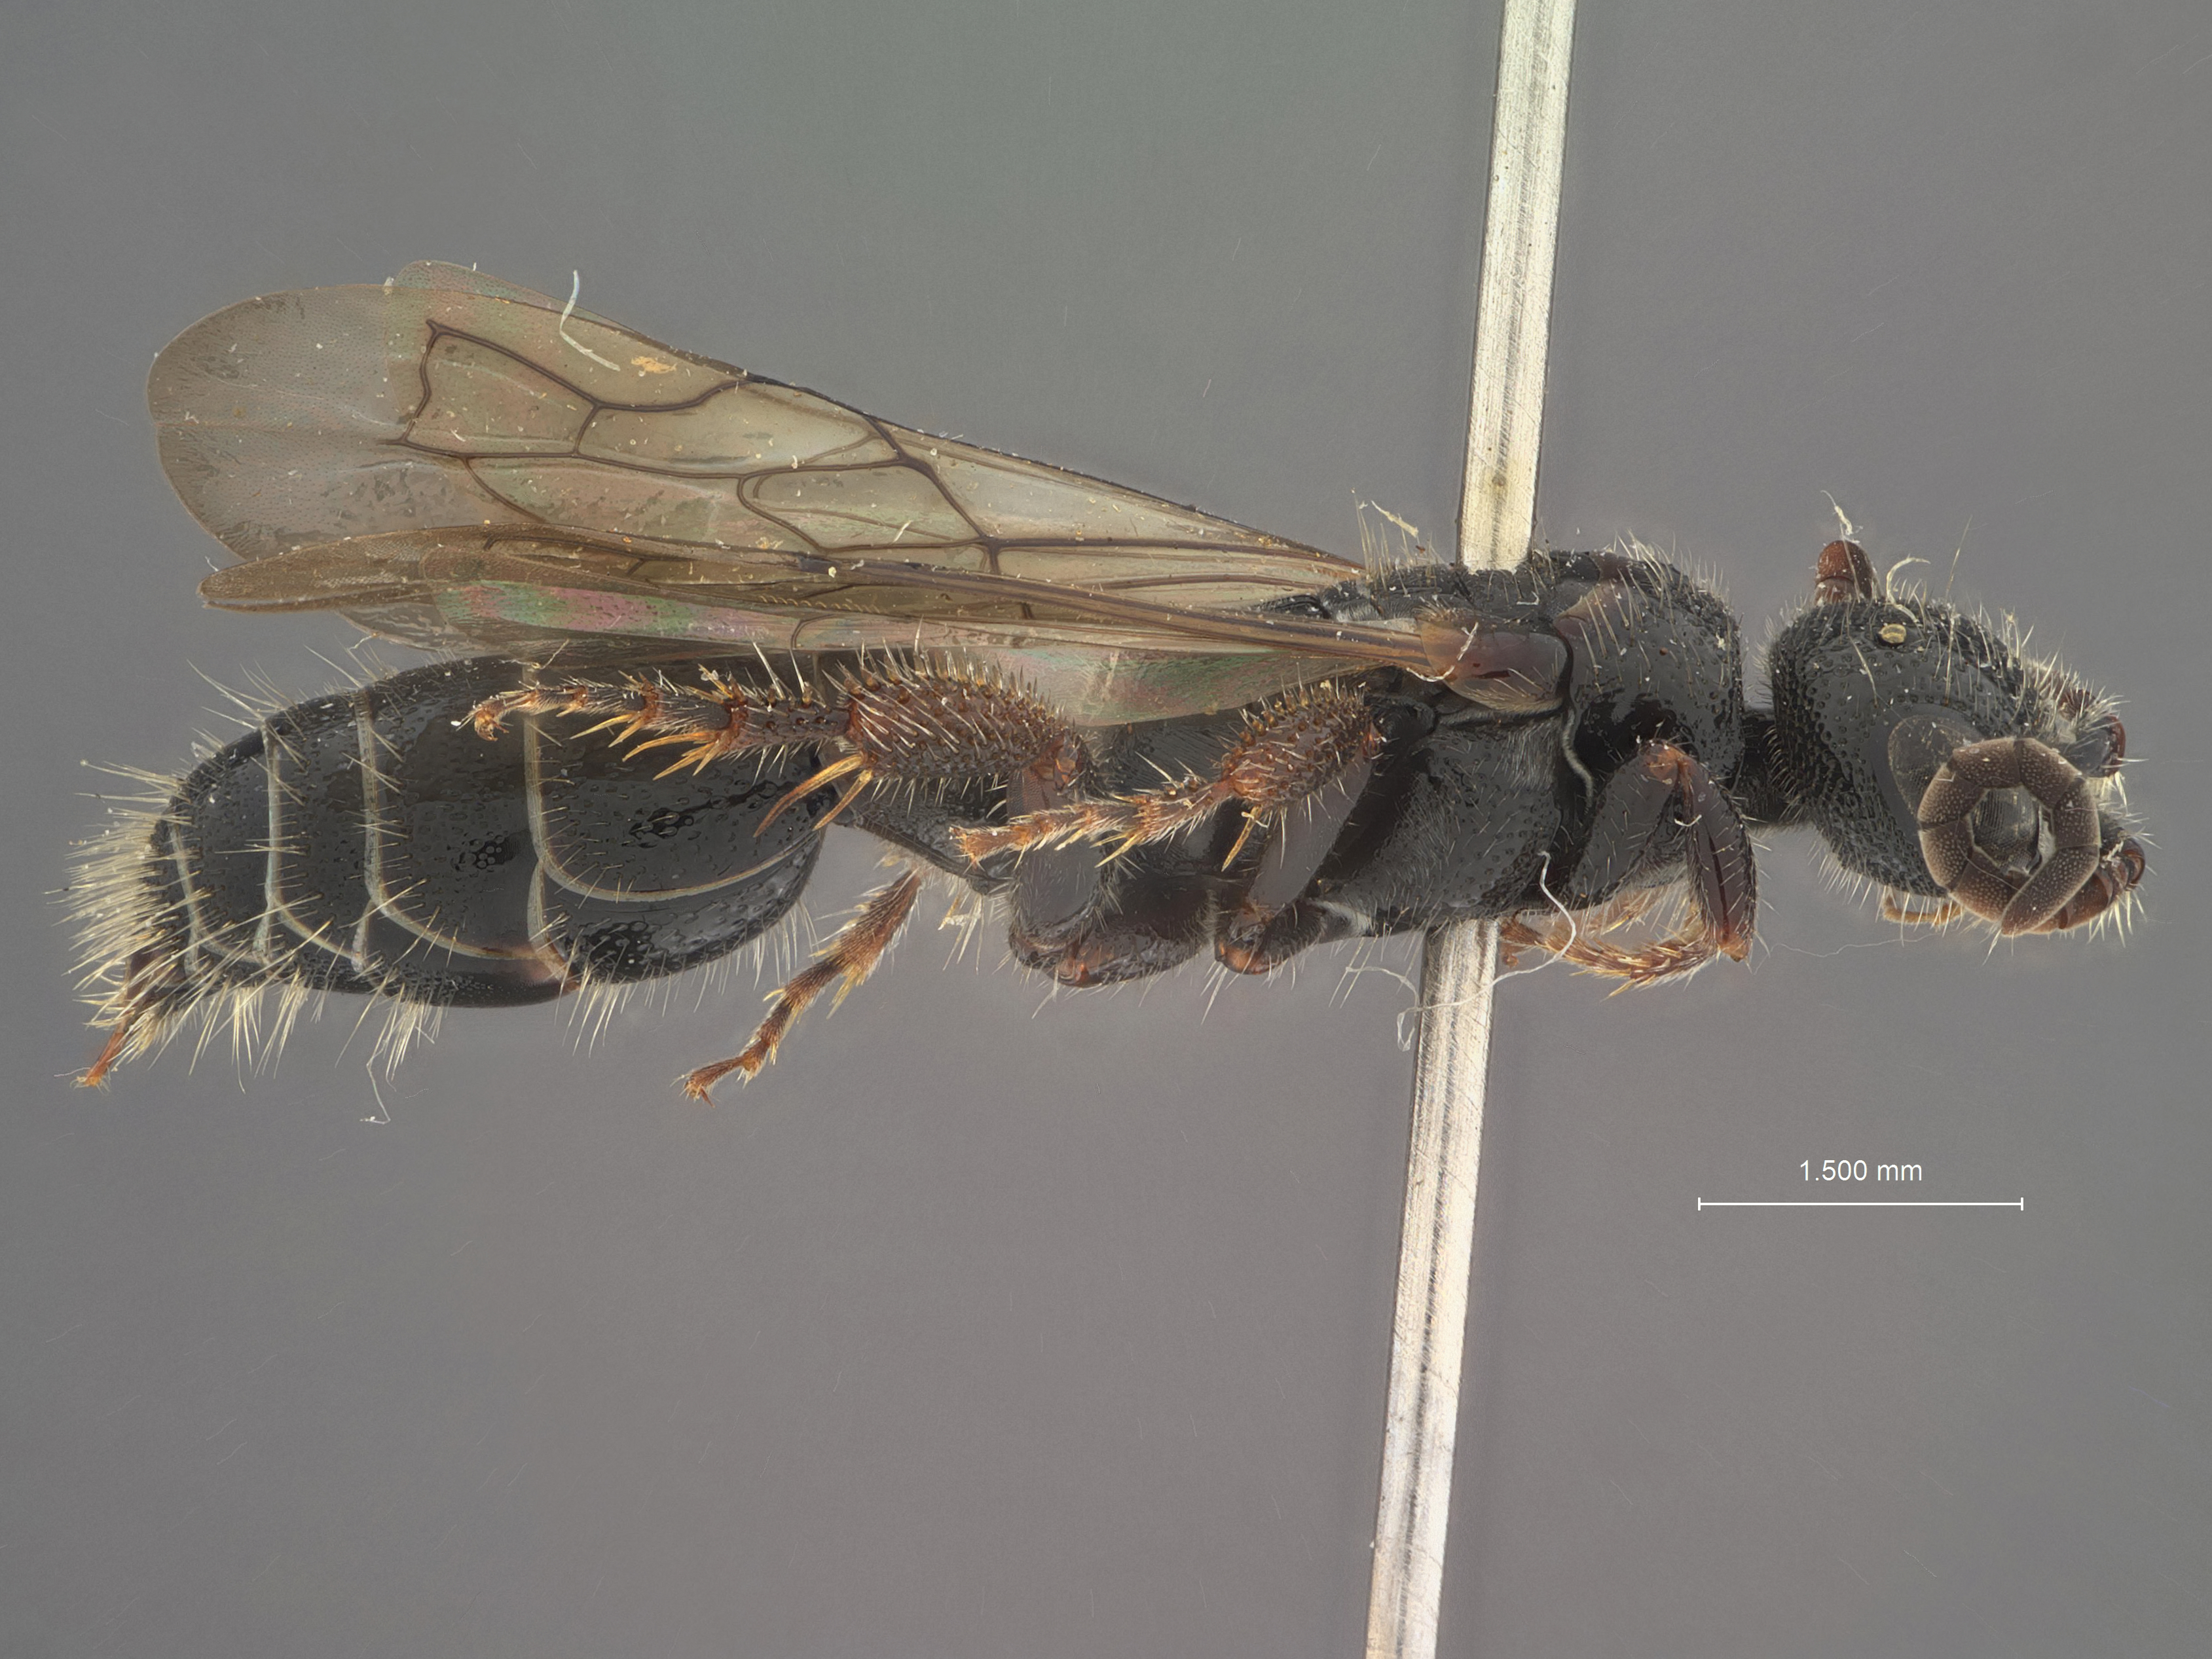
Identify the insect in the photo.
Tiphia knutsoni
